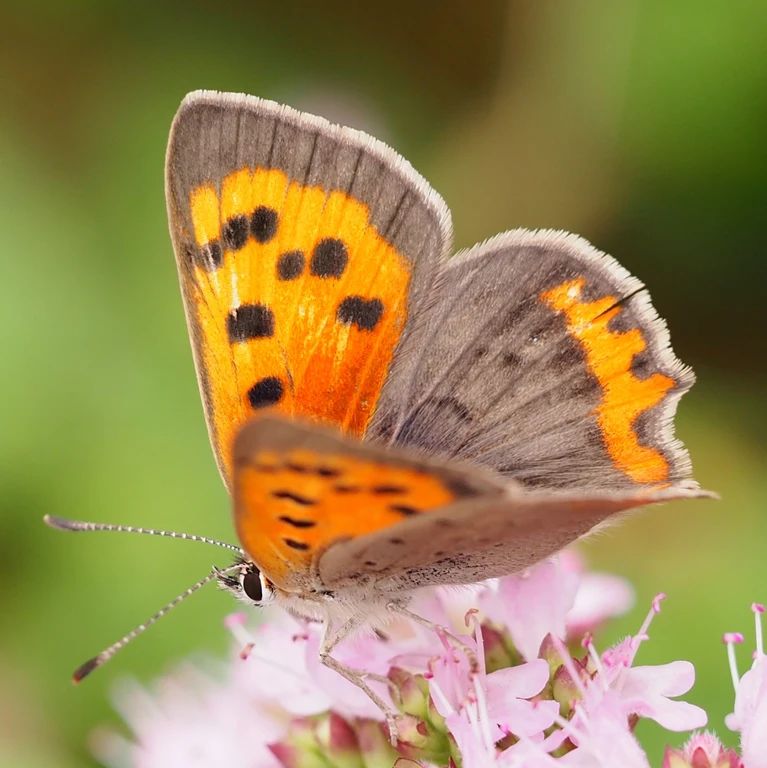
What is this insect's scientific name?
Lycaena phlaeas
